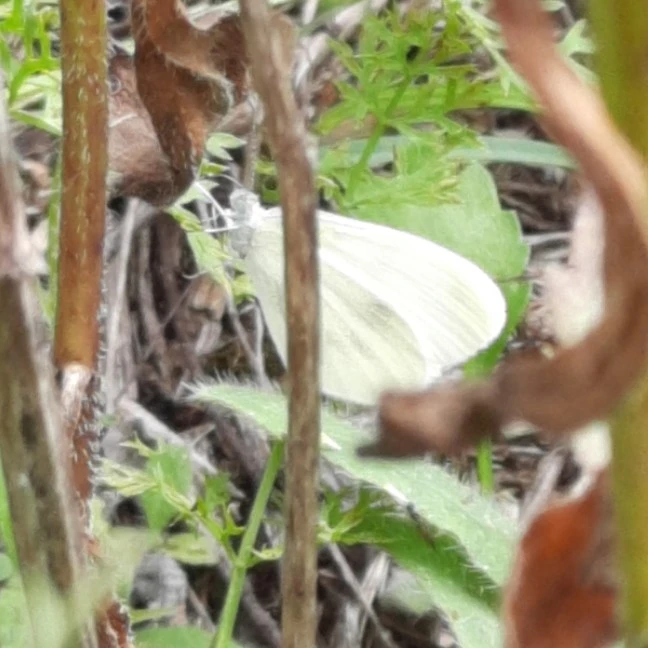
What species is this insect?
Leptidea sinapis/juvernica
